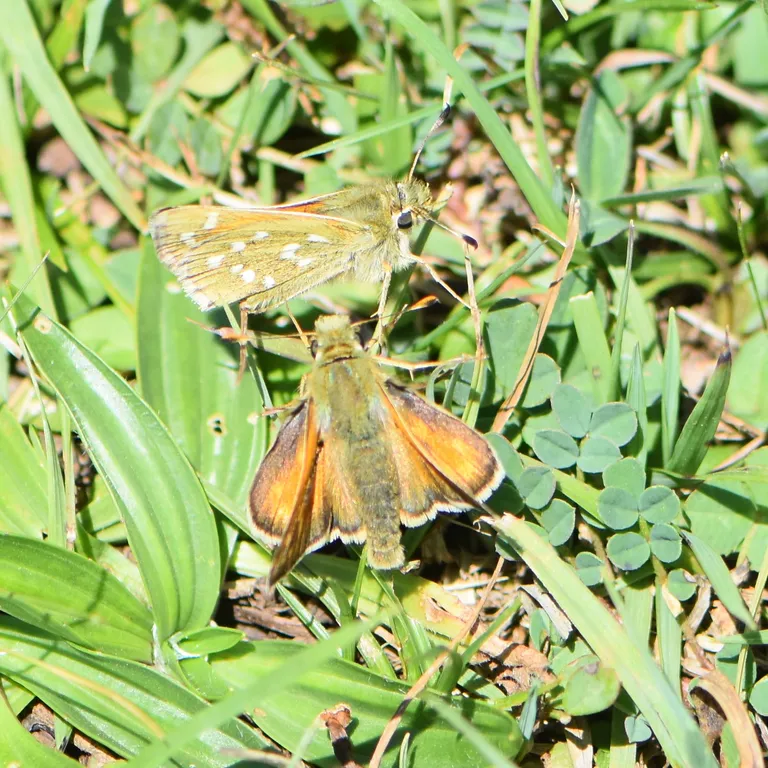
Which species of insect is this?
Hesperia comma
